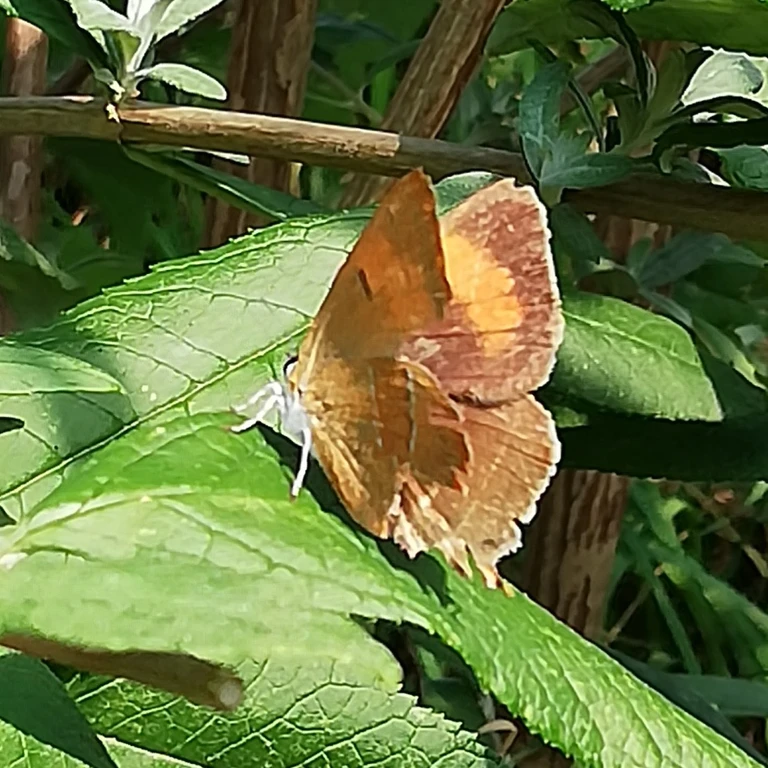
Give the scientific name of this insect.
Thecla betulae
